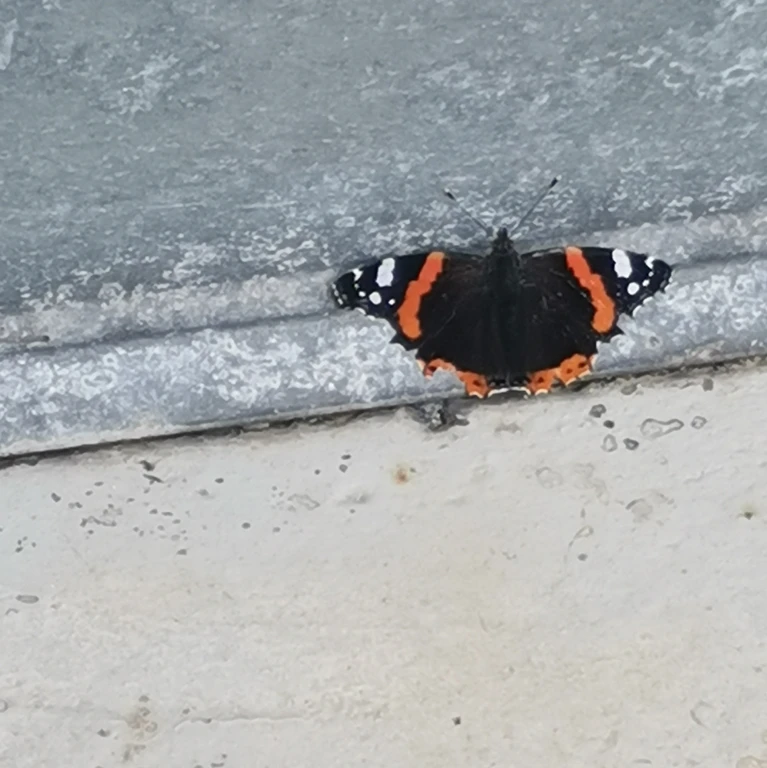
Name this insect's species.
Vanessa atalanta
